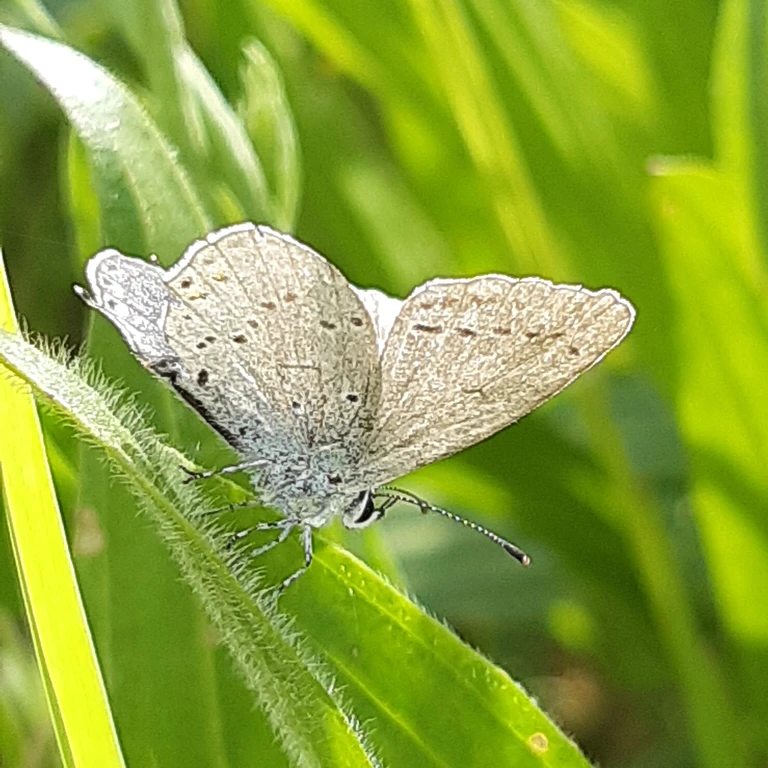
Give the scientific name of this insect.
Cupido argiades (also Elkalyce argiades)
